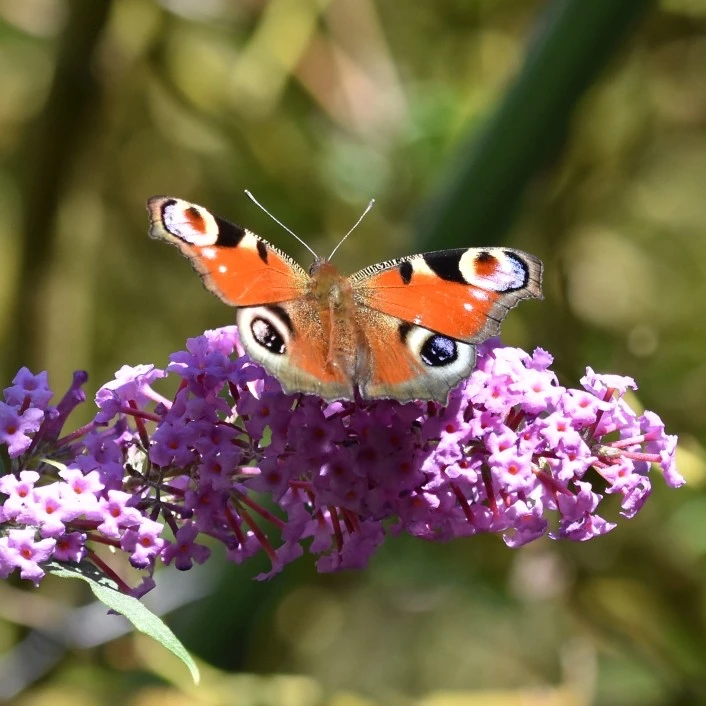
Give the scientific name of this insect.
Aglais io
